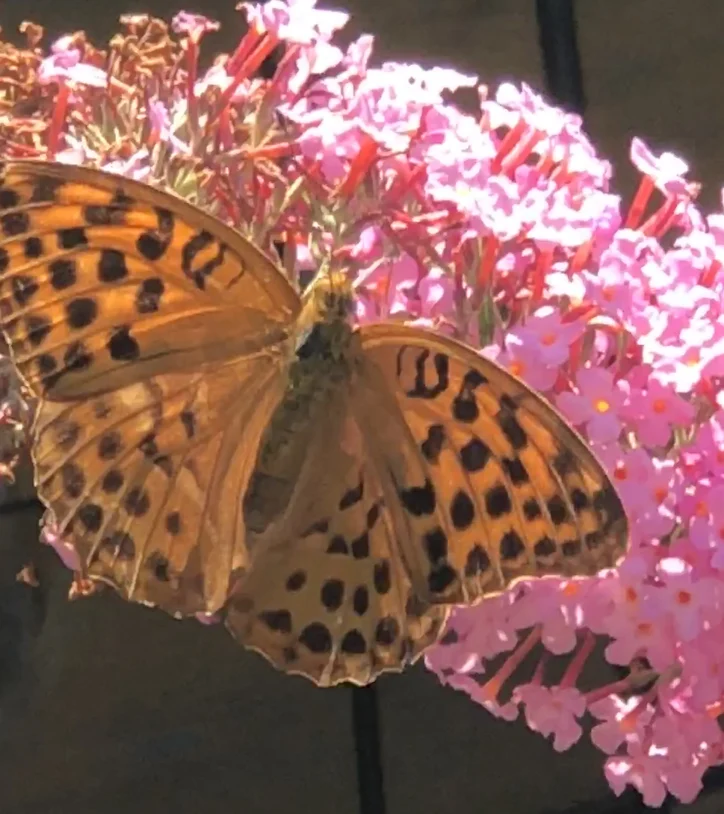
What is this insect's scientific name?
Argynnis paphia
